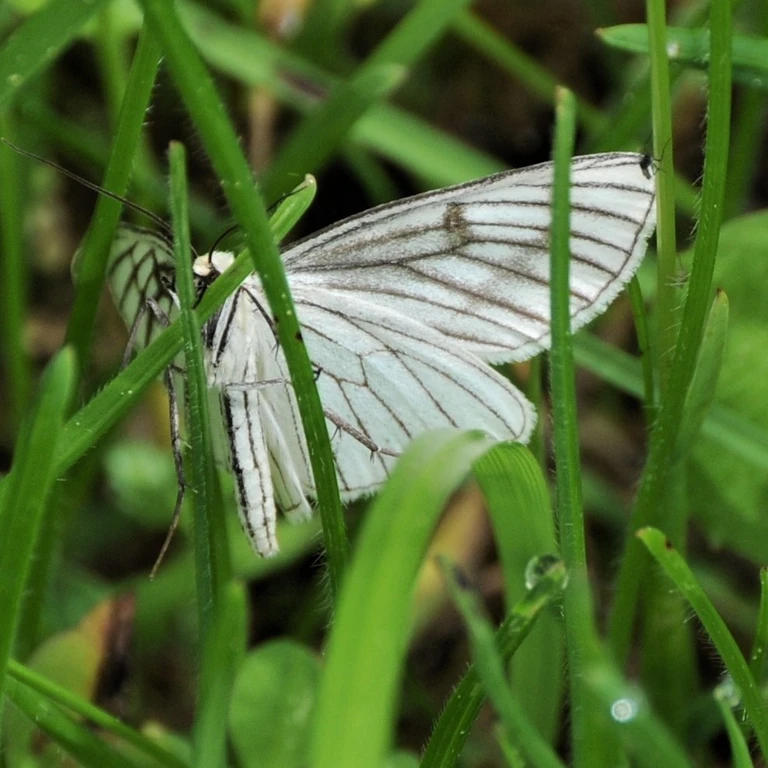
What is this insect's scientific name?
Siona lineata
